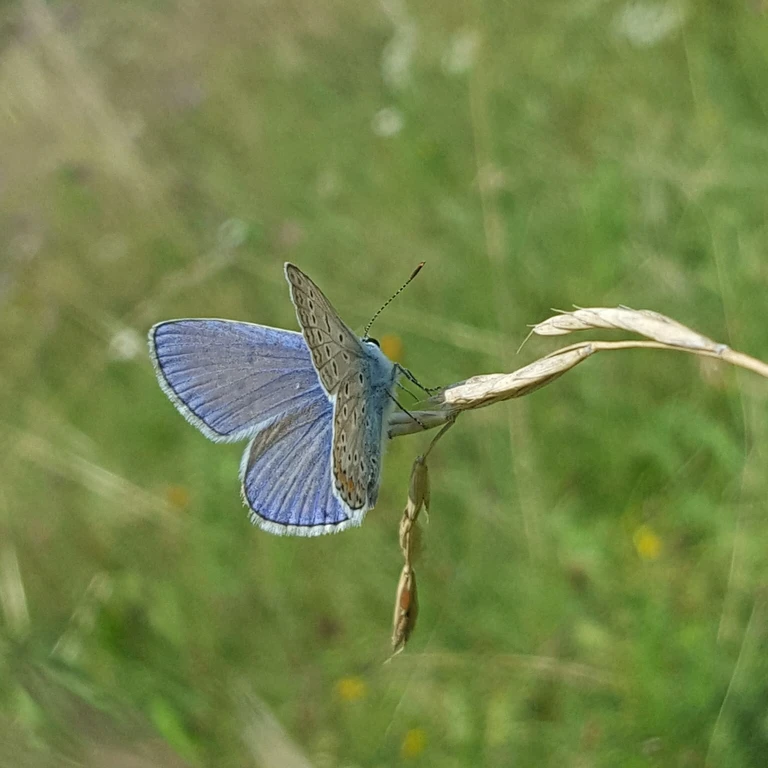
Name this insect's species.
Polyommatus icarus
